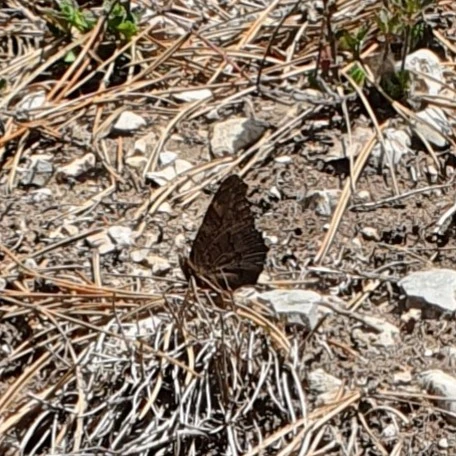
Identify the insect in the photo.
Aglais io
